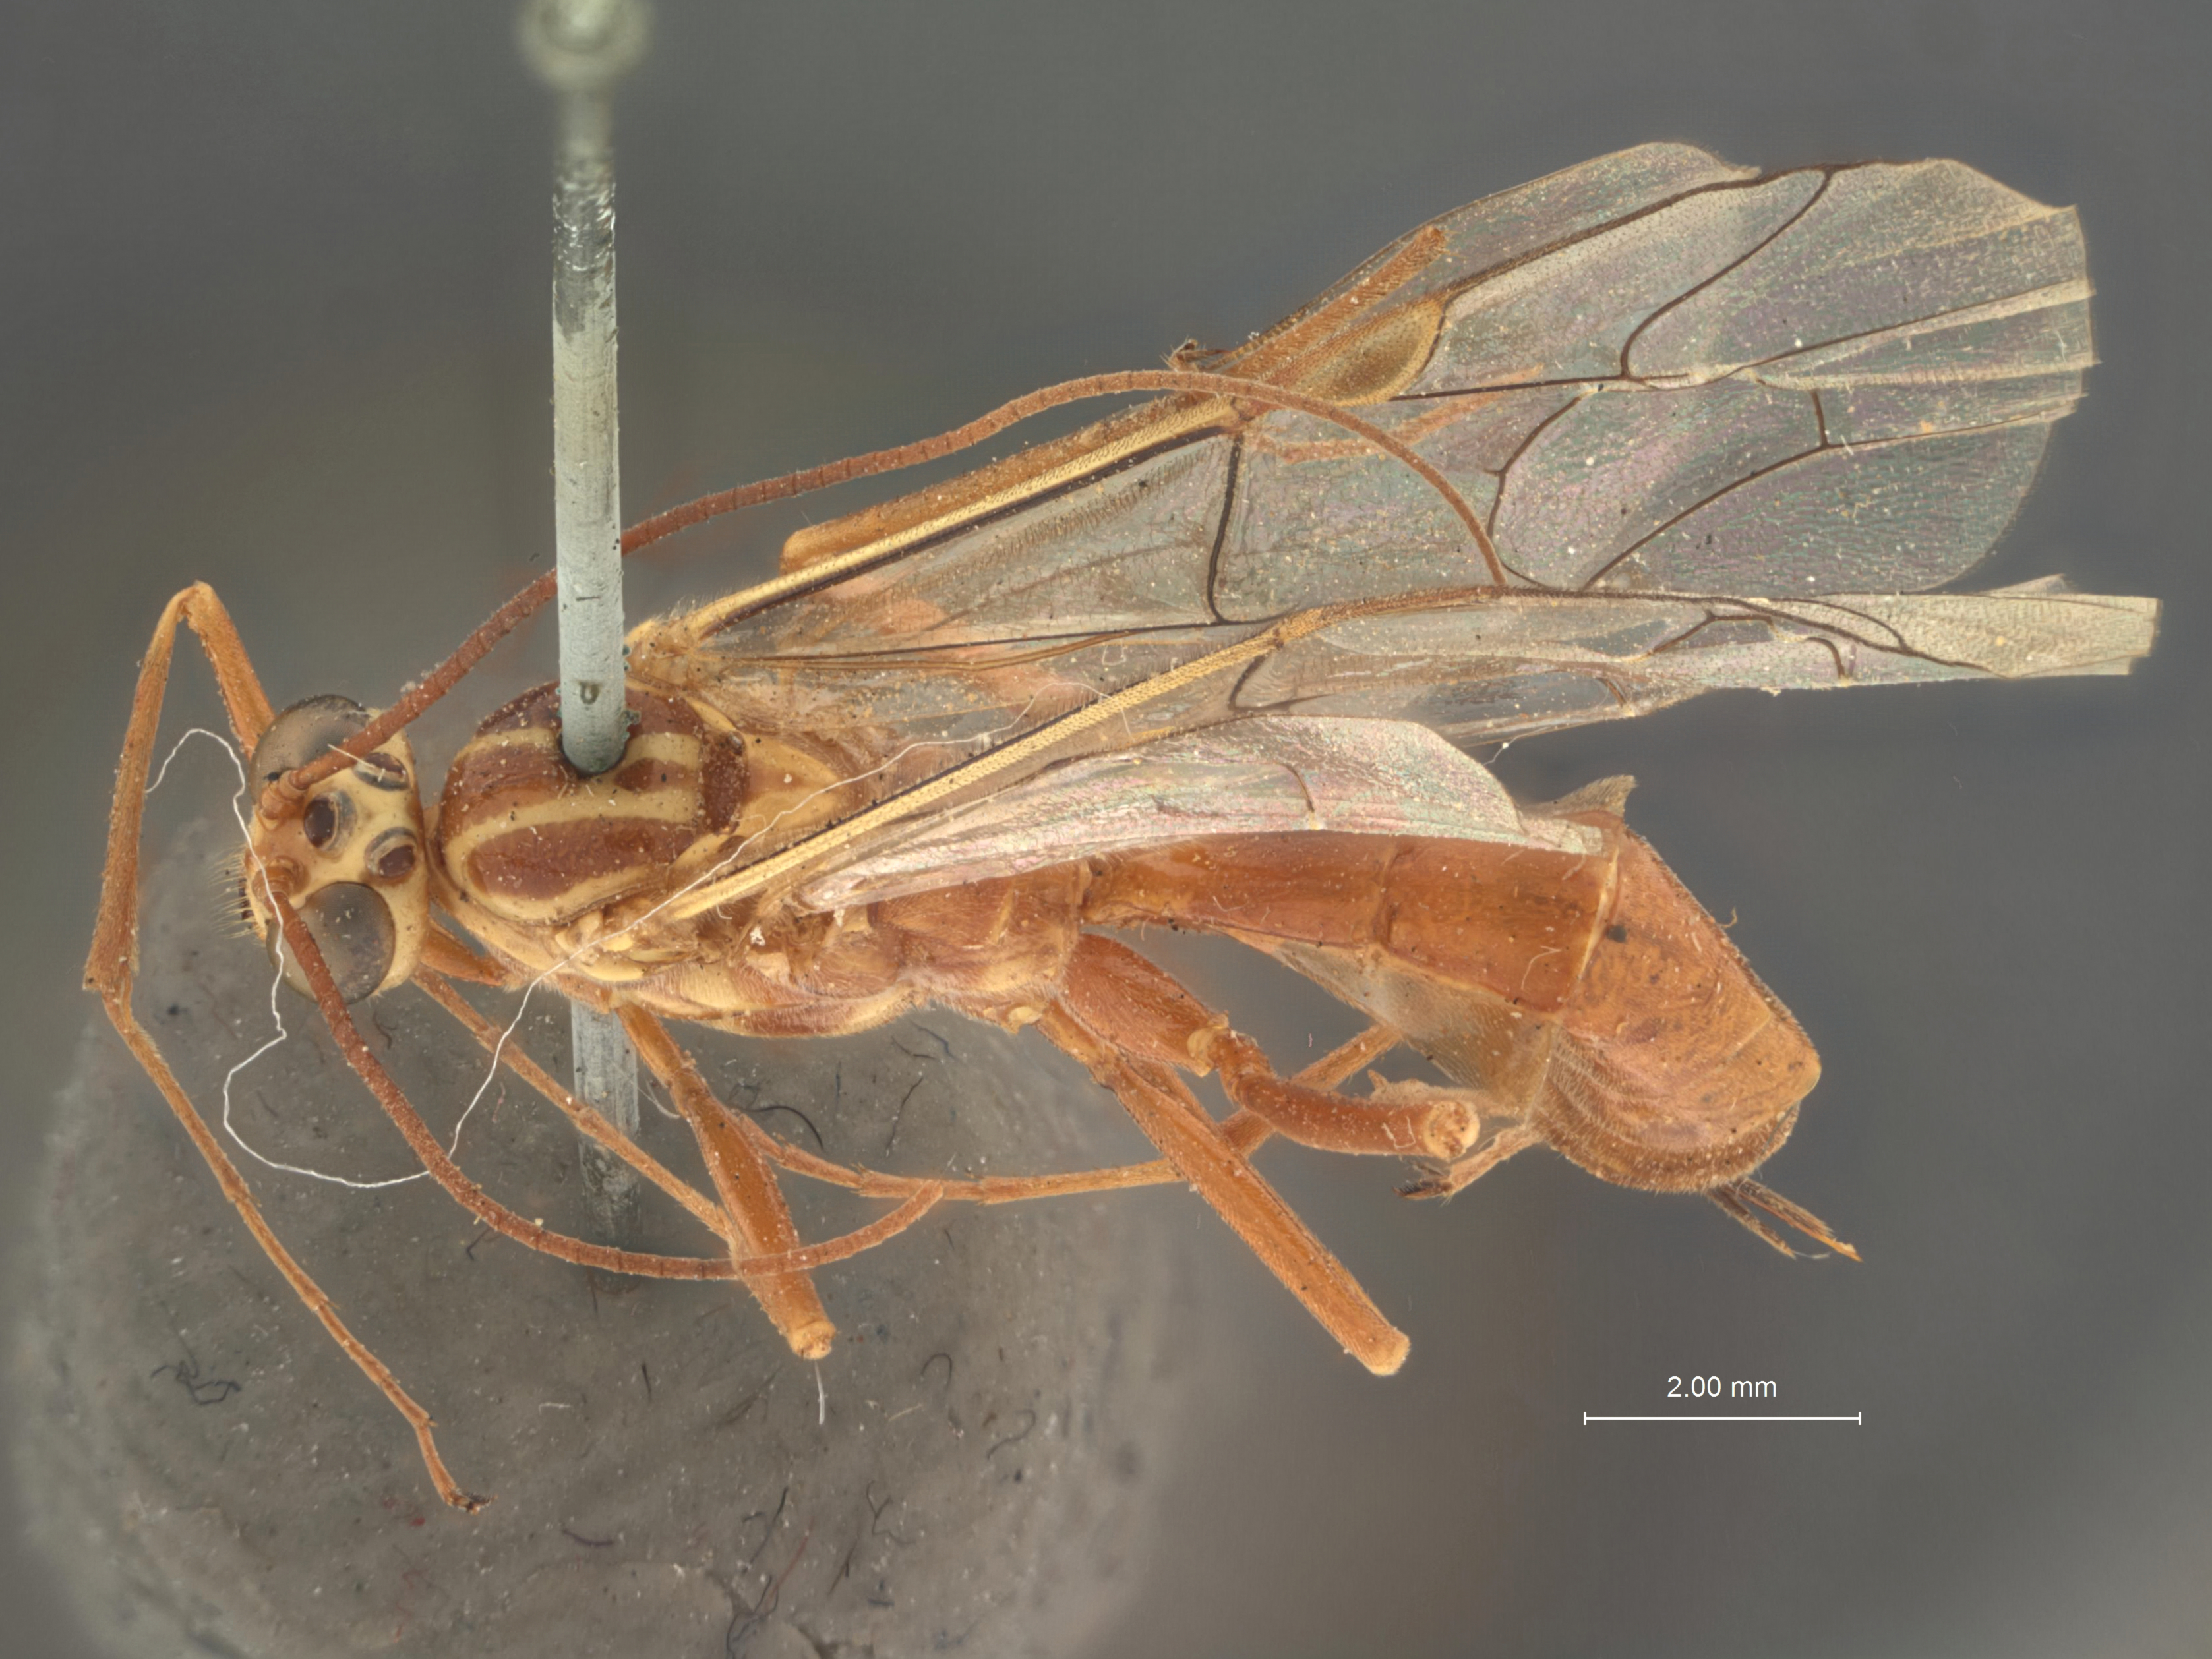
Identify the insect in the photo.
Paniscus pulcher
